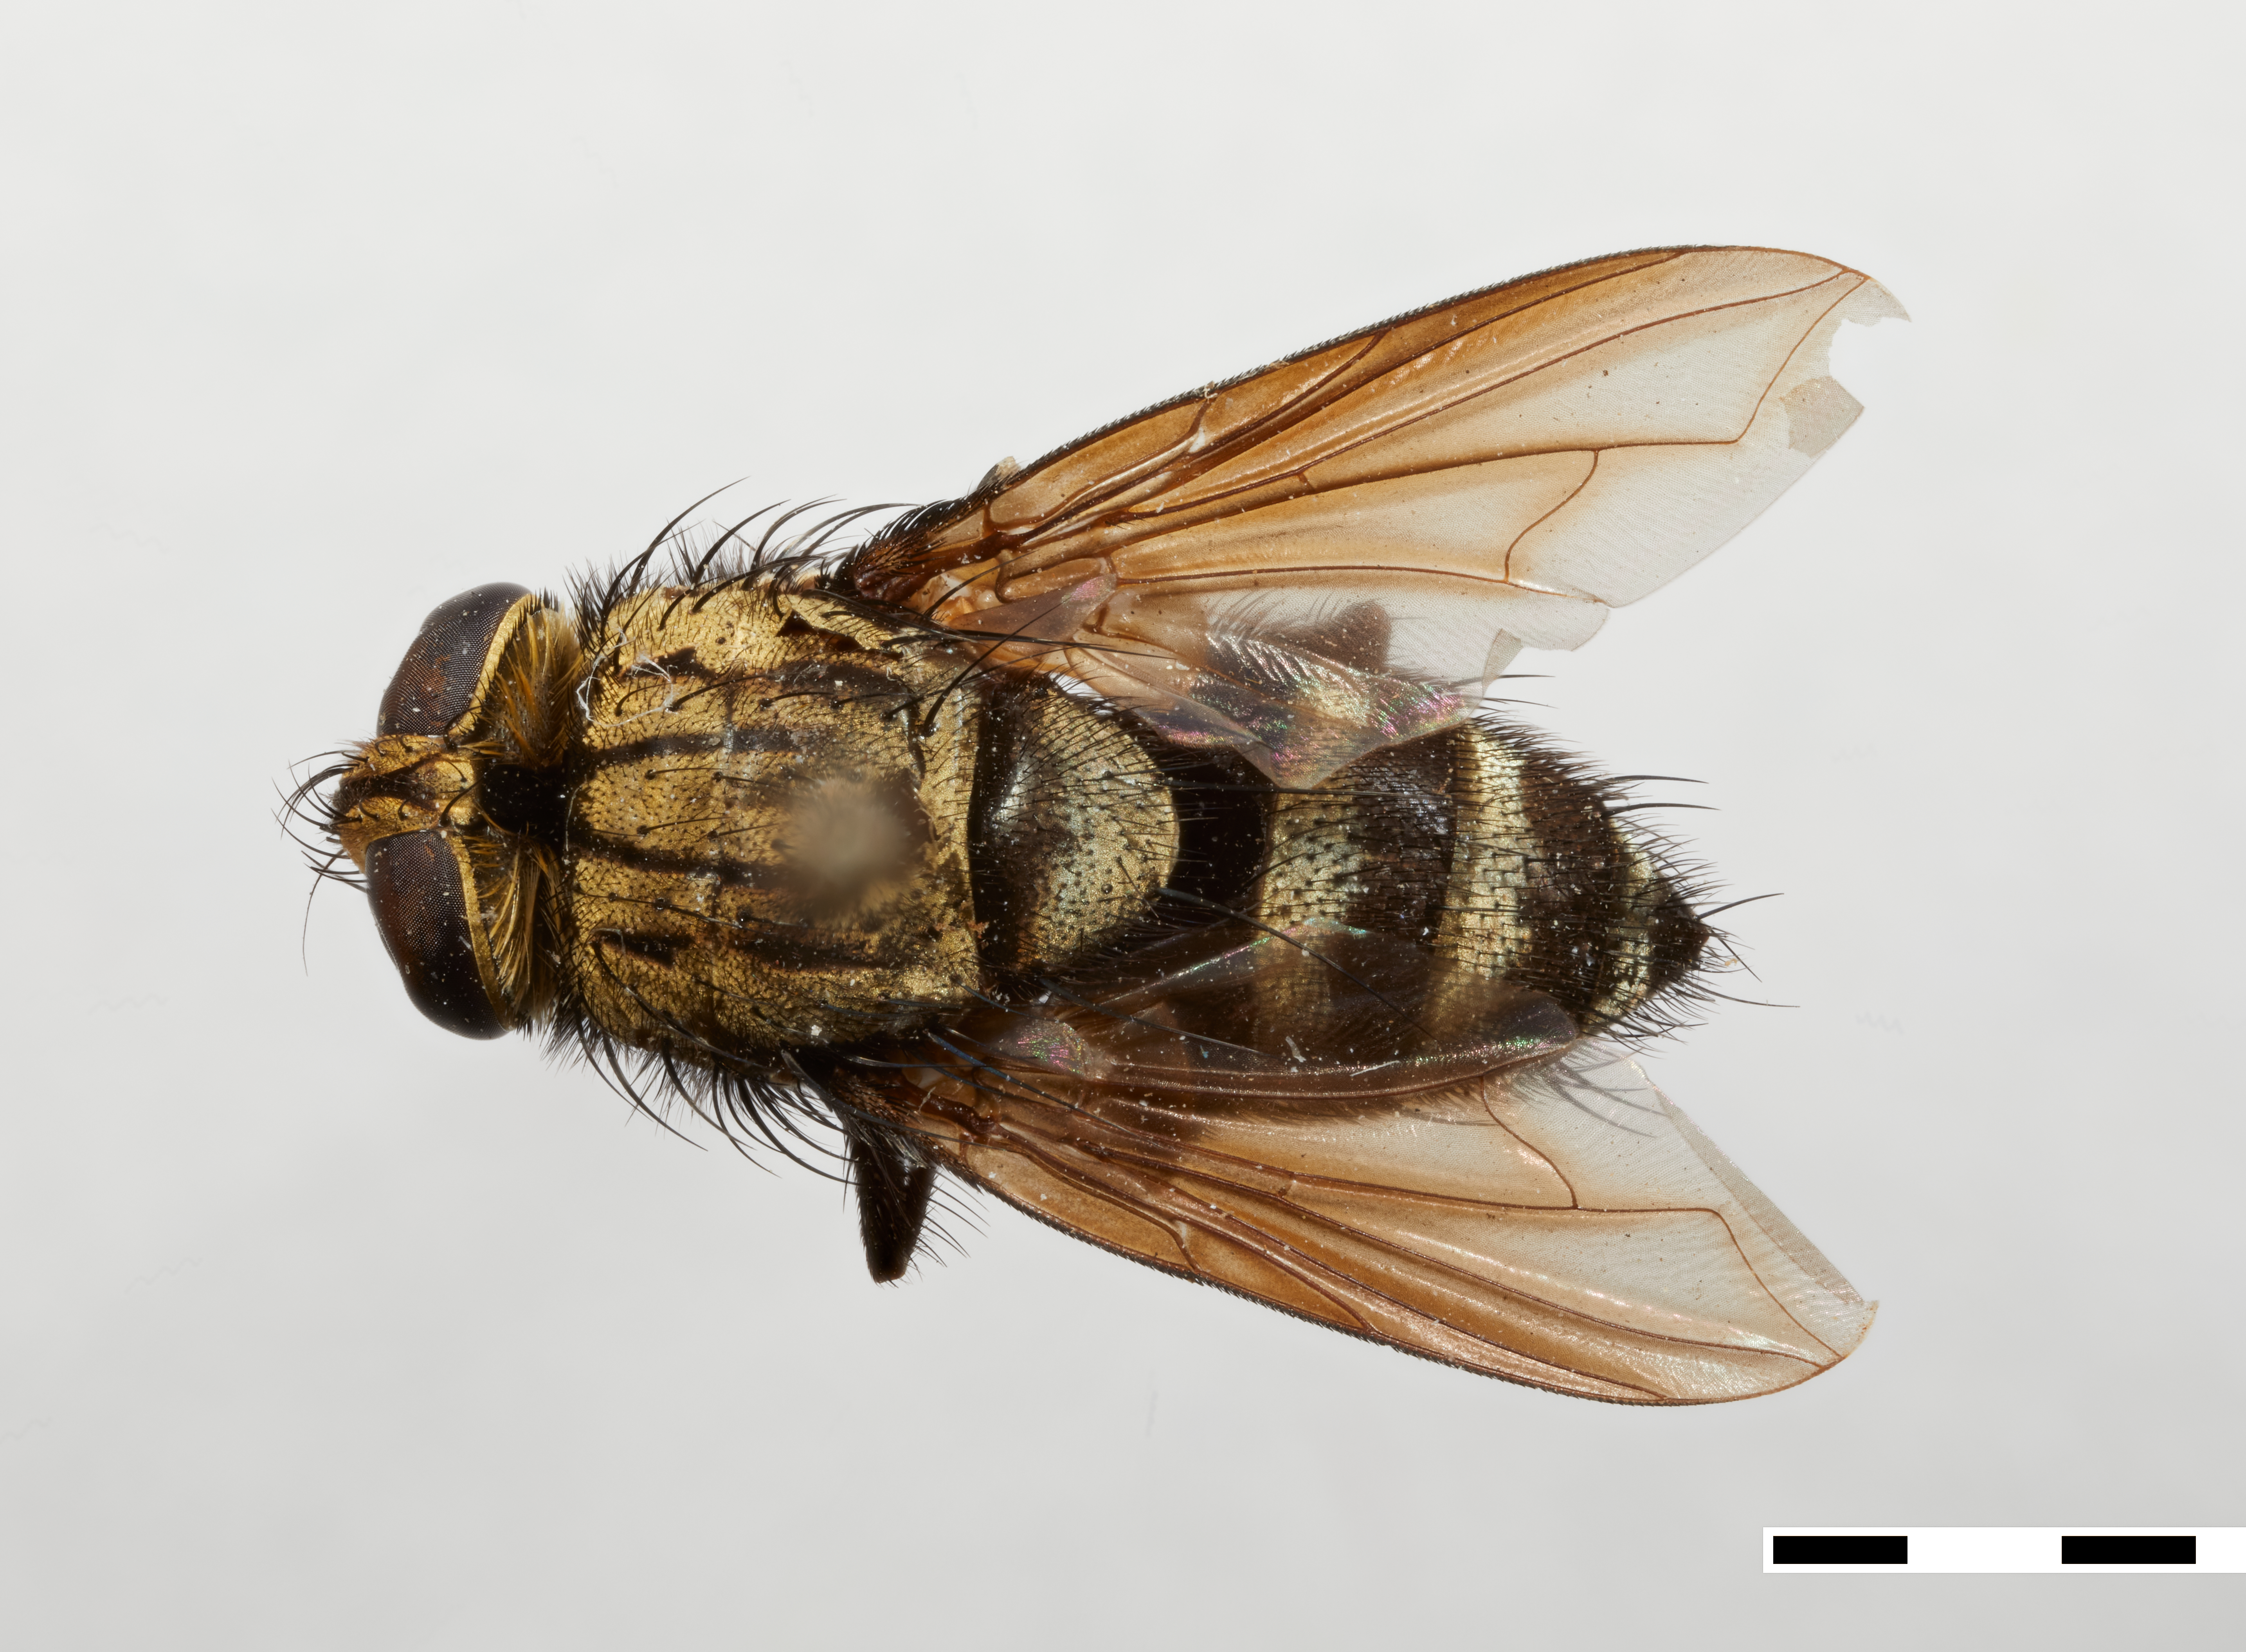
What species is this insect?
Proroglutea piligera
